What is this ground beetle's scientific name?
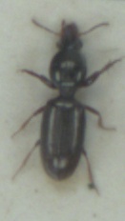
Dyschirius politus
